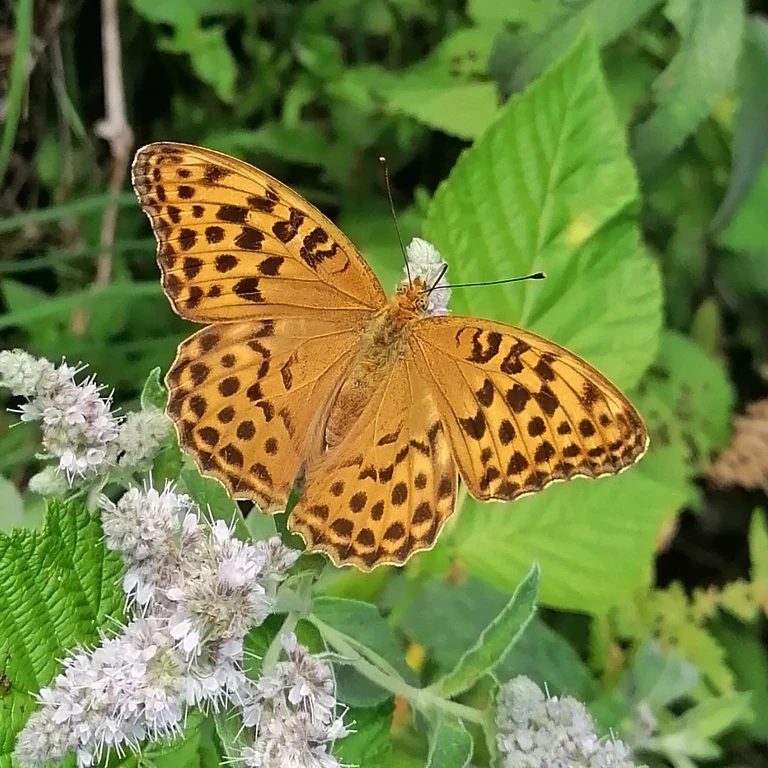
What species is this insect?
Argynnis paphia
